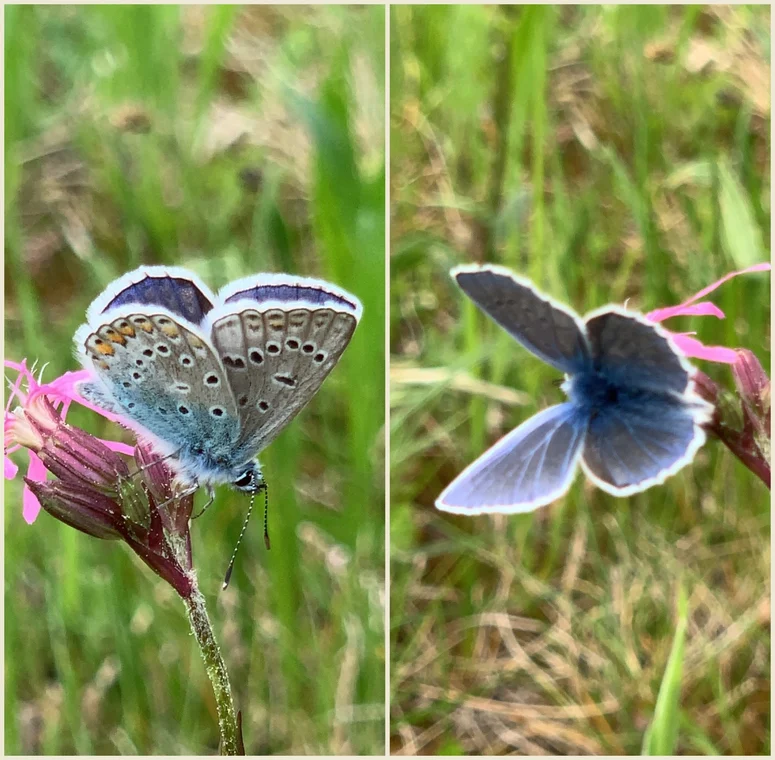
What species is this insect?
Polyommatus icarus
